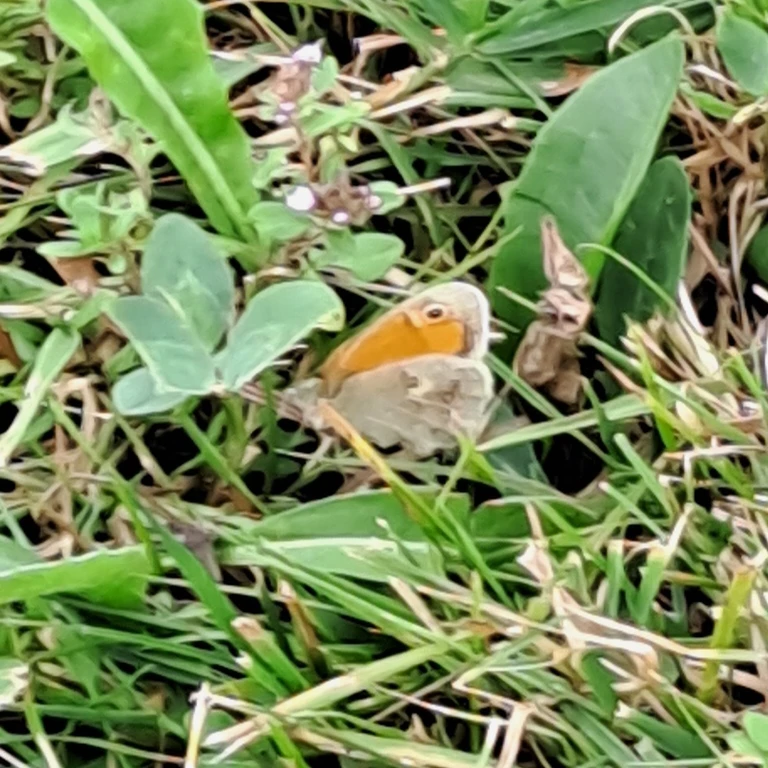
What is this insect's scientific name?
Coenonympha pamphilus
